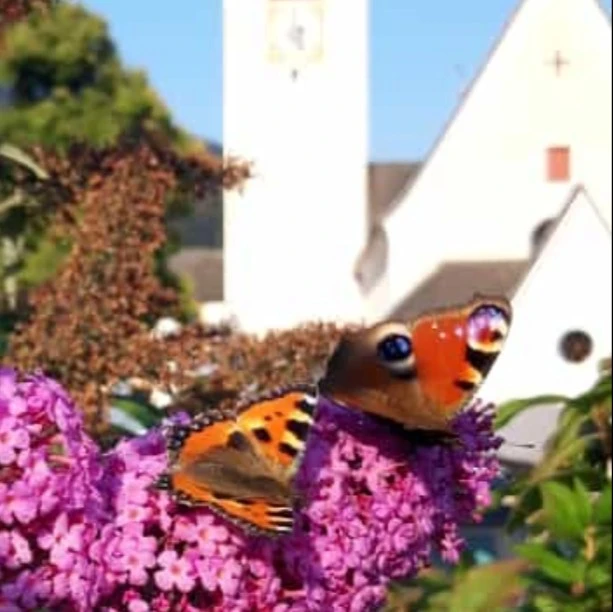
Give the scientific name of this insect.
Aglais io
